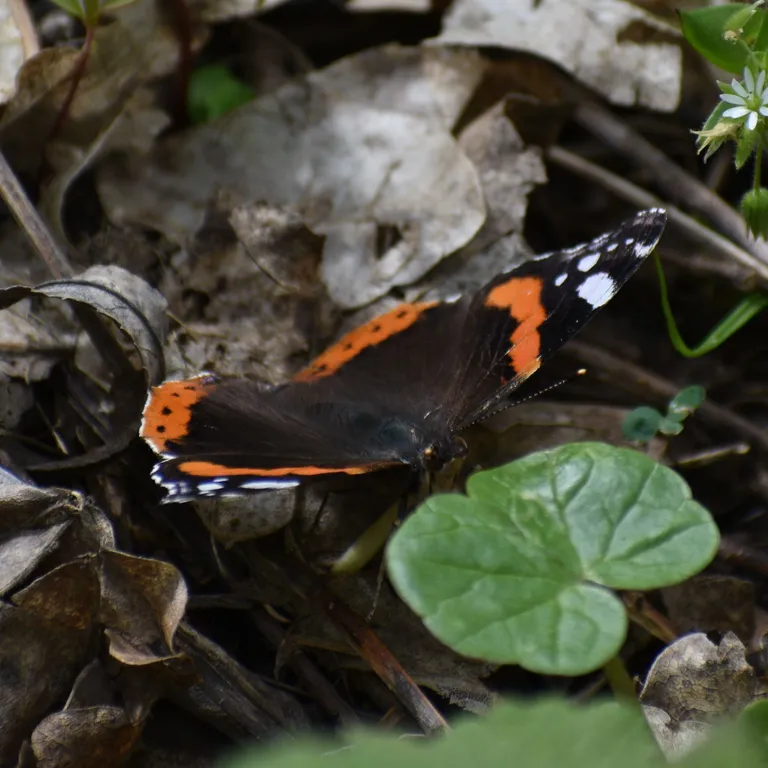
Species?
Vanessa atalanta
